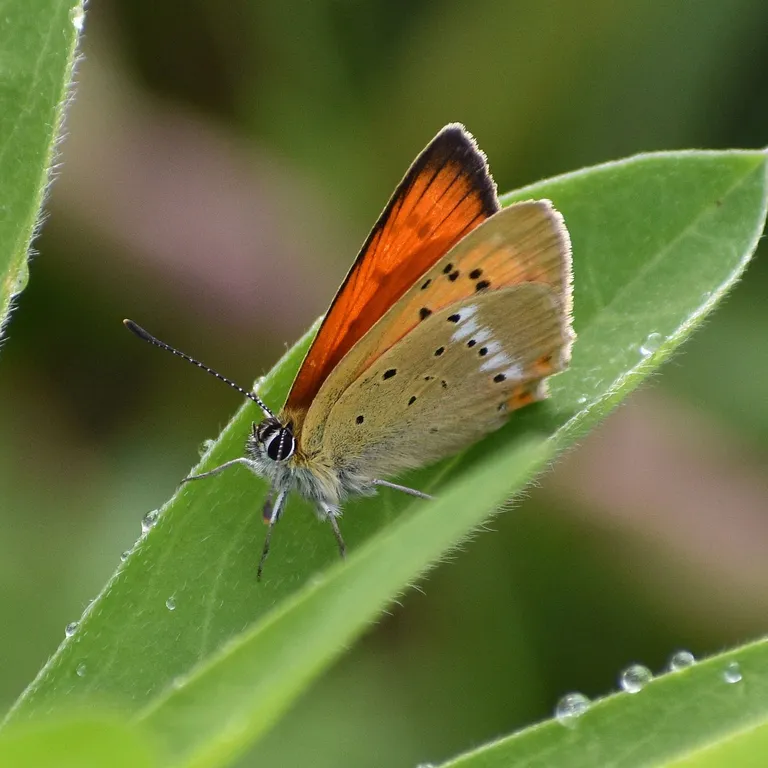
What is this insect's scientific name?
Lycaena virgaureae
